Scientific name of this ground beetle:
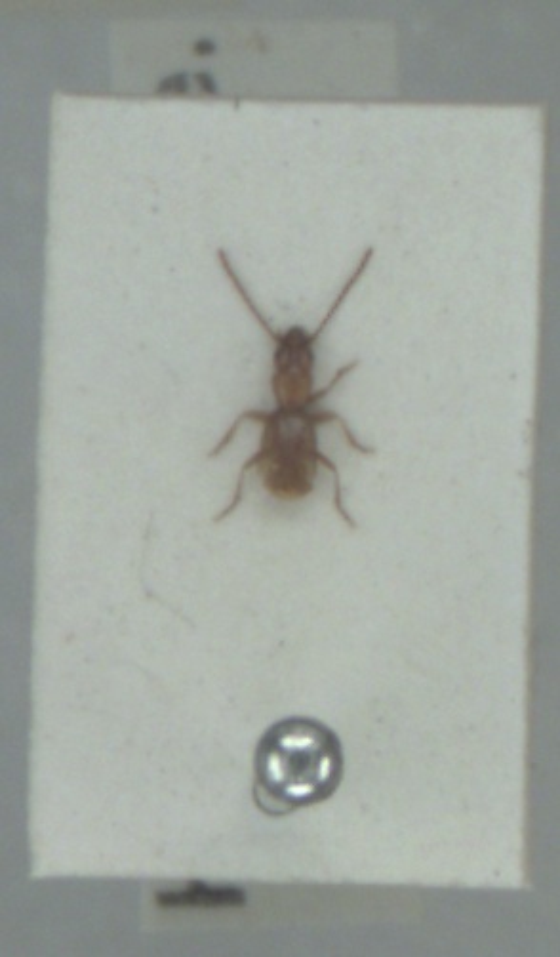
Aepopsis robinii
